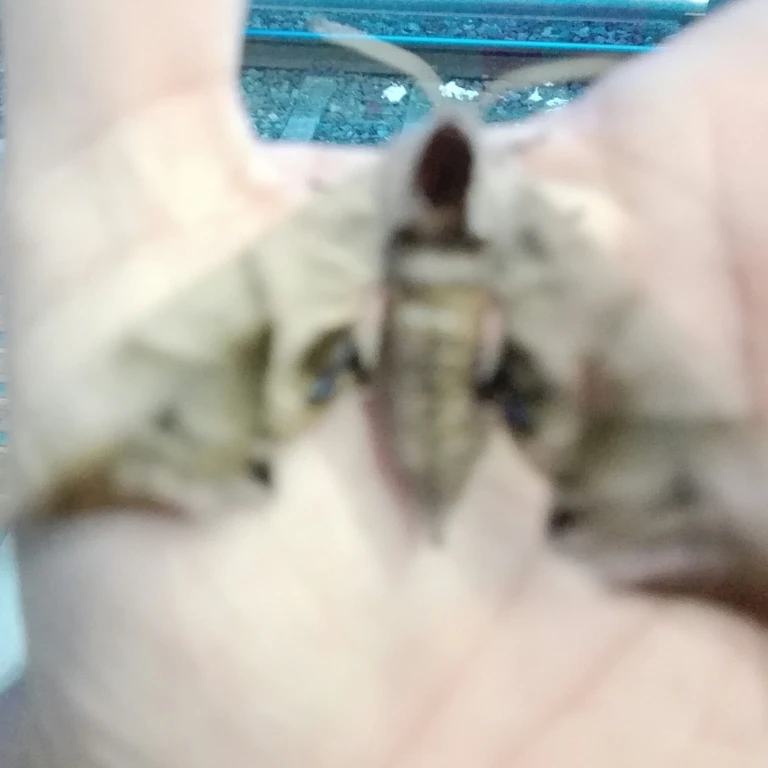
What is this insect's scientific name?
Smerinthus ocellata
